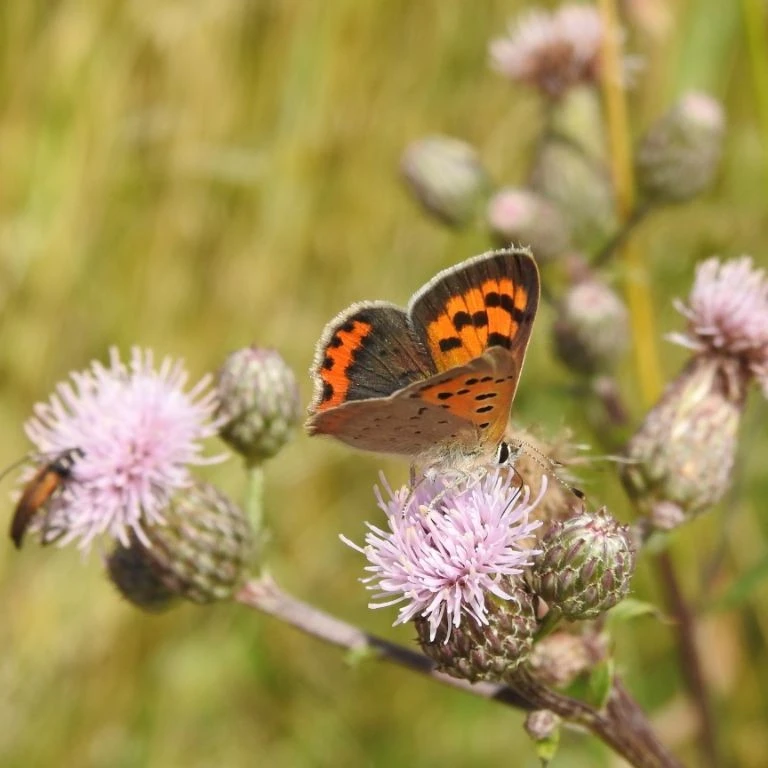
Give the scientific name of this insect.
Lycaena phlaeas
